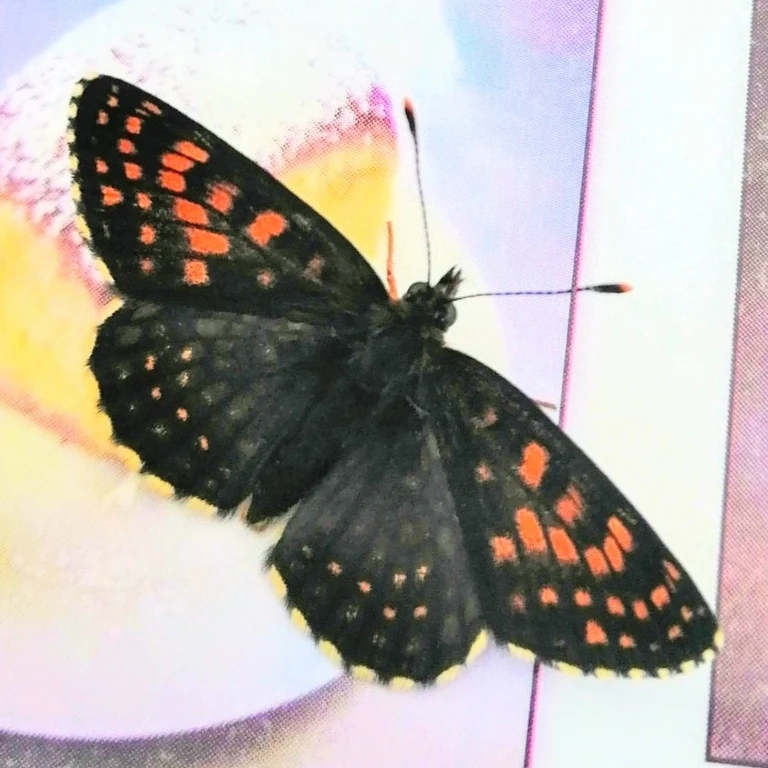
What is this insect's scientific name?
Melitaea diamina
